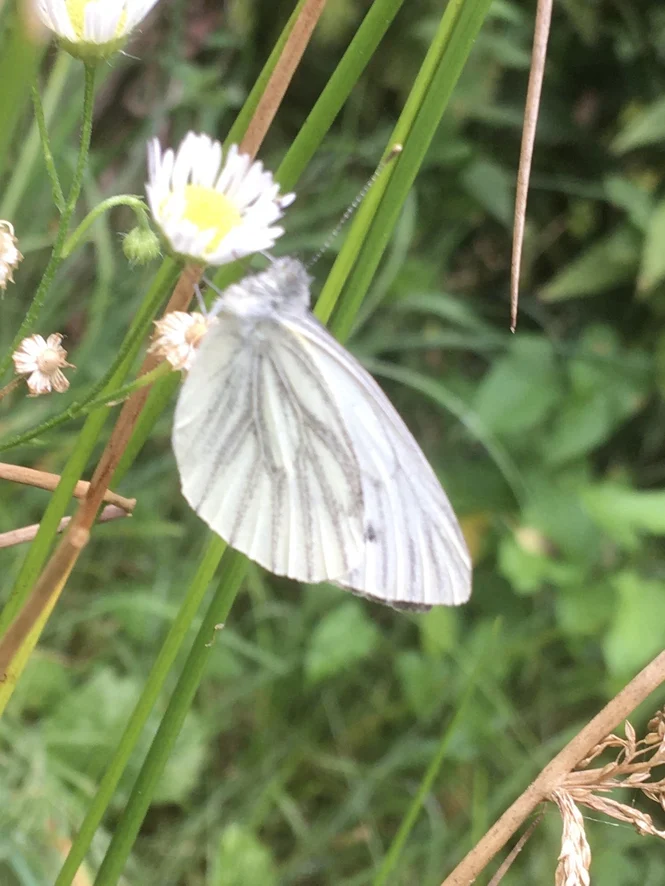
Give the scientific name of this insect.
Pieris napi
